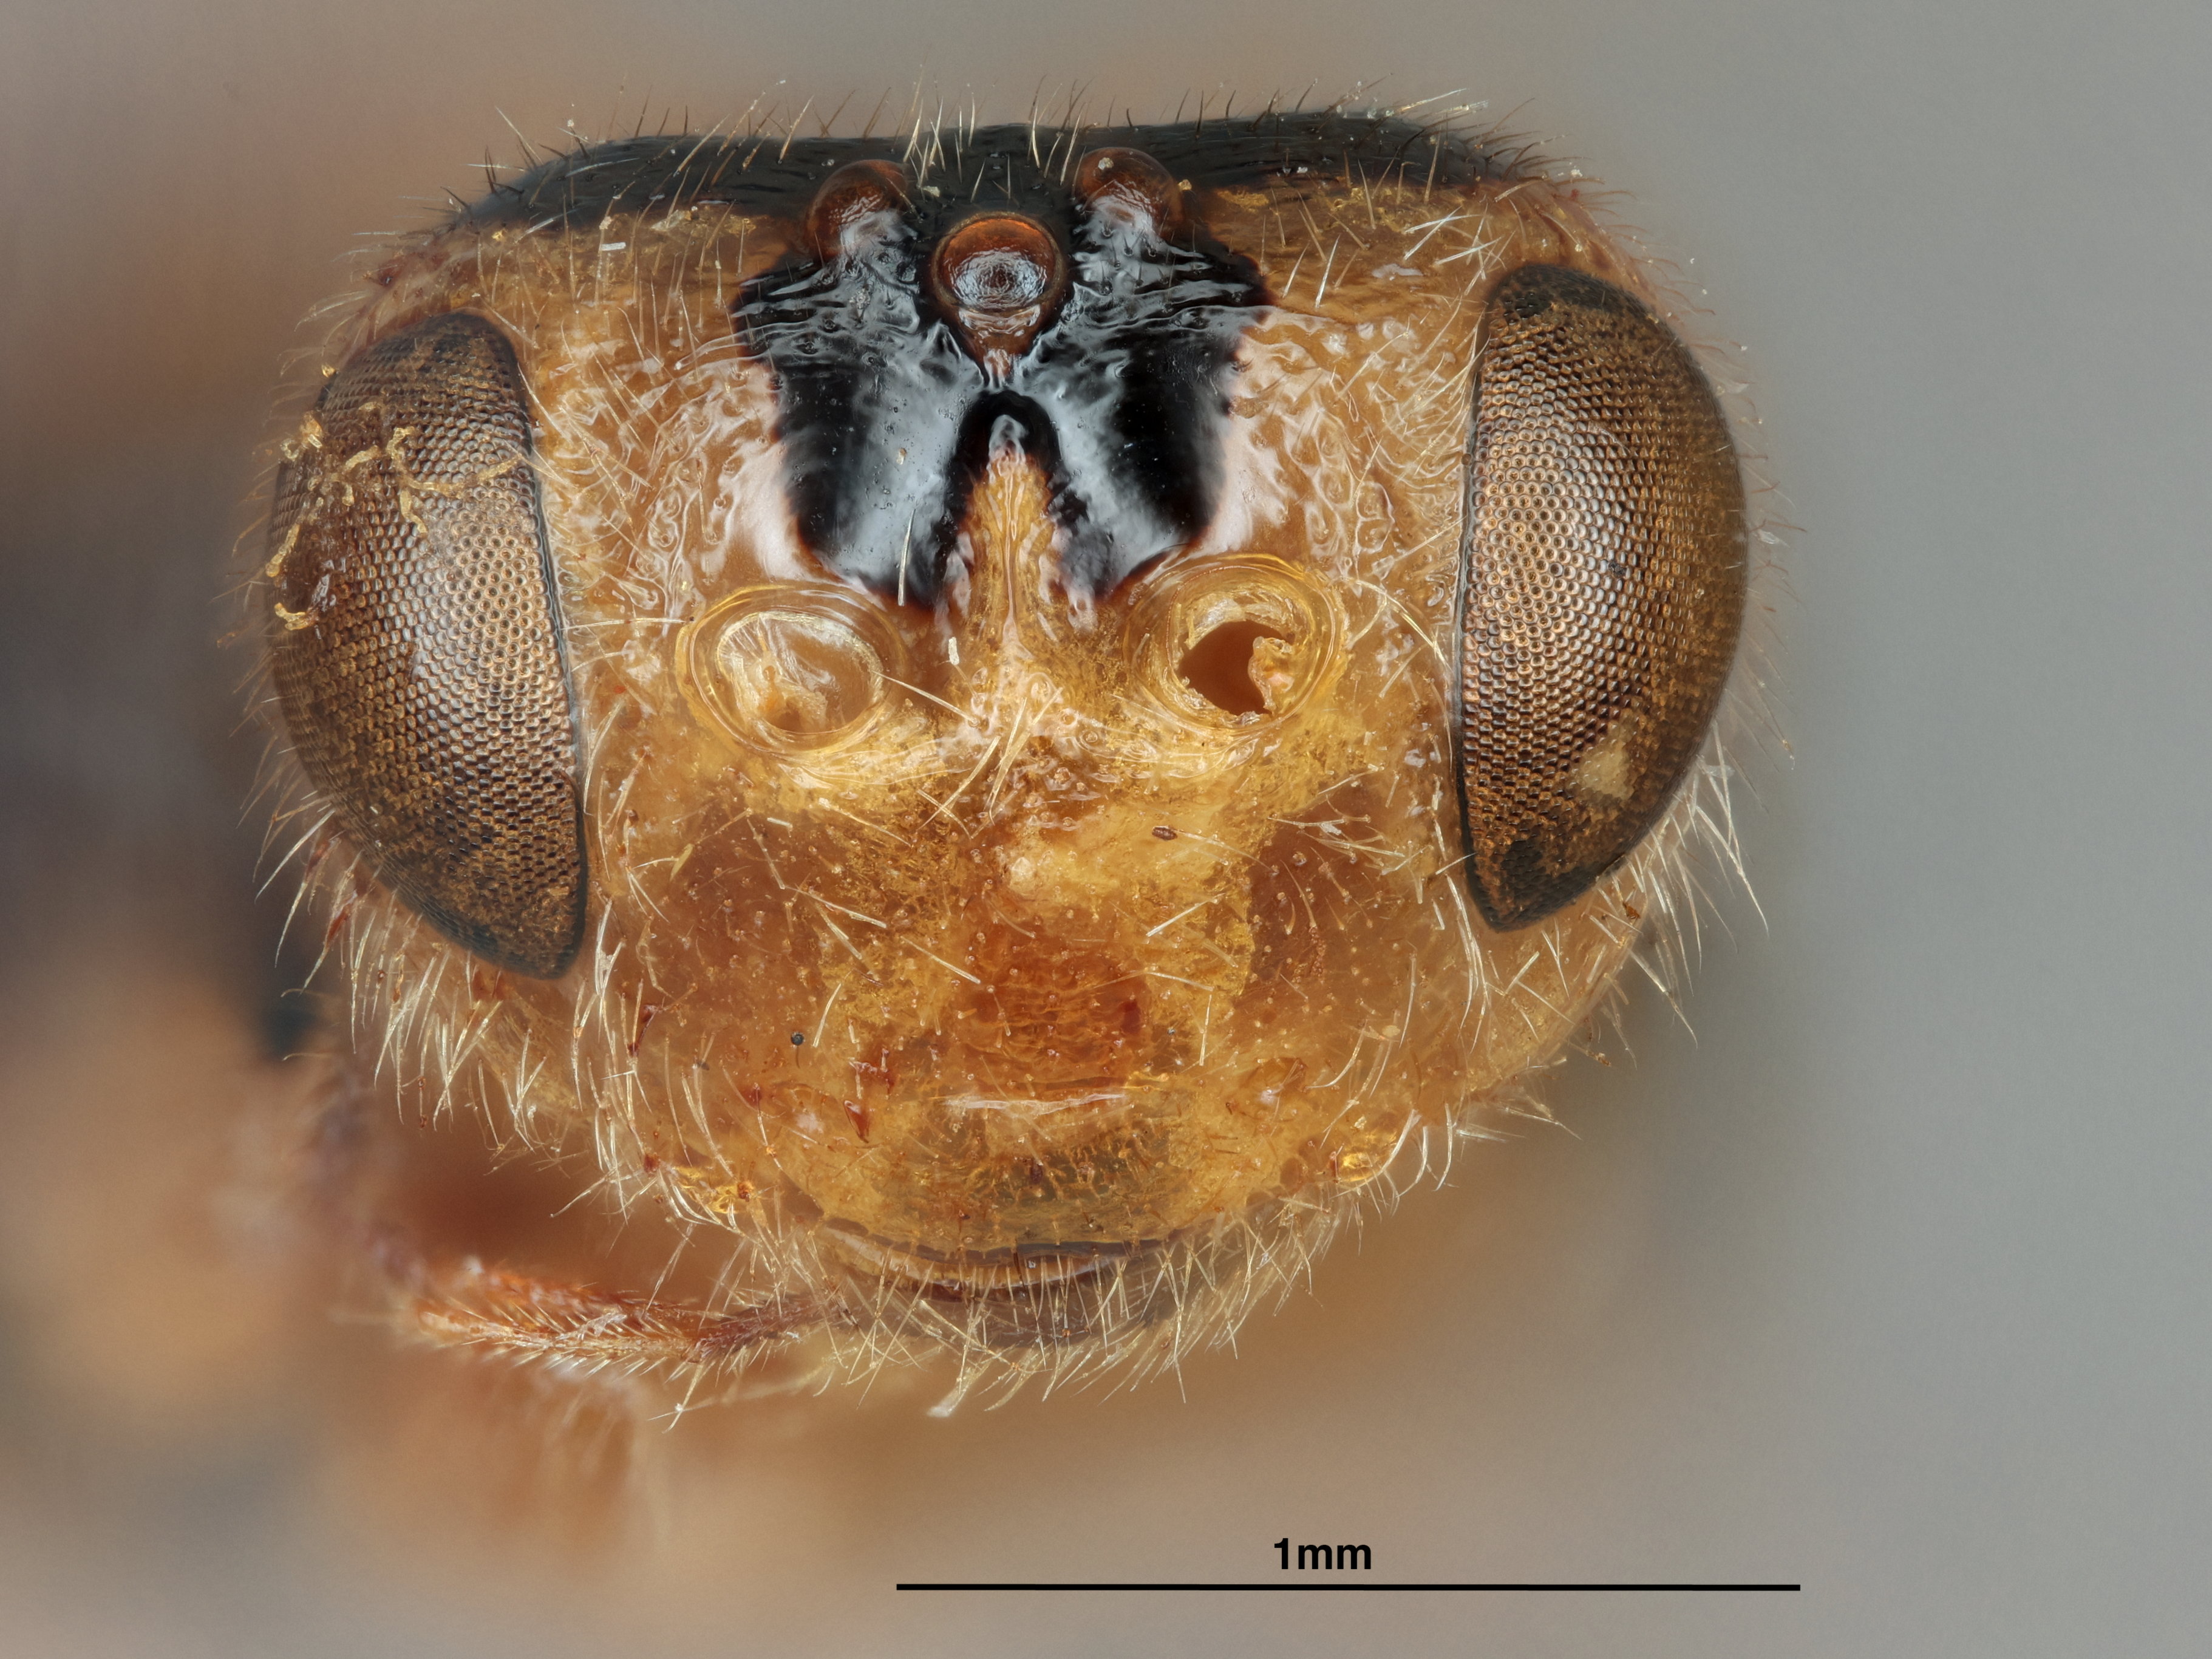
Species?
Laminitarsus rudis
